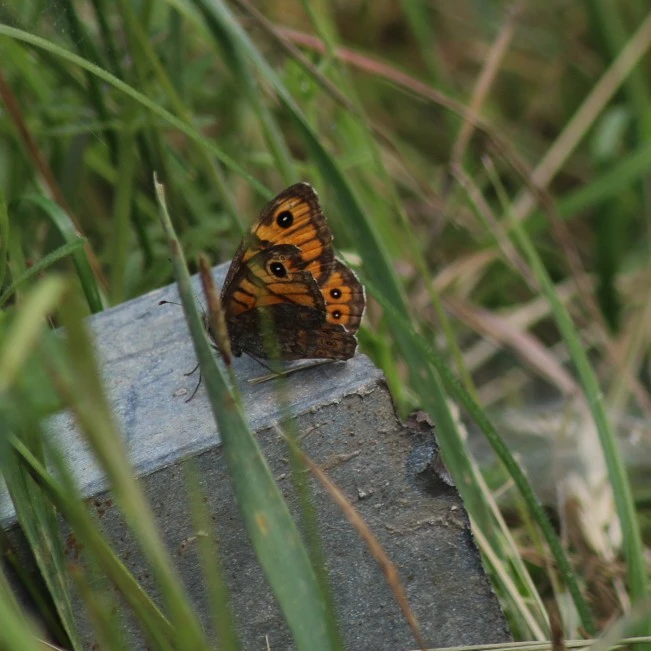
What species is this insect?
Lasiommata megera (also Pararge megera)
